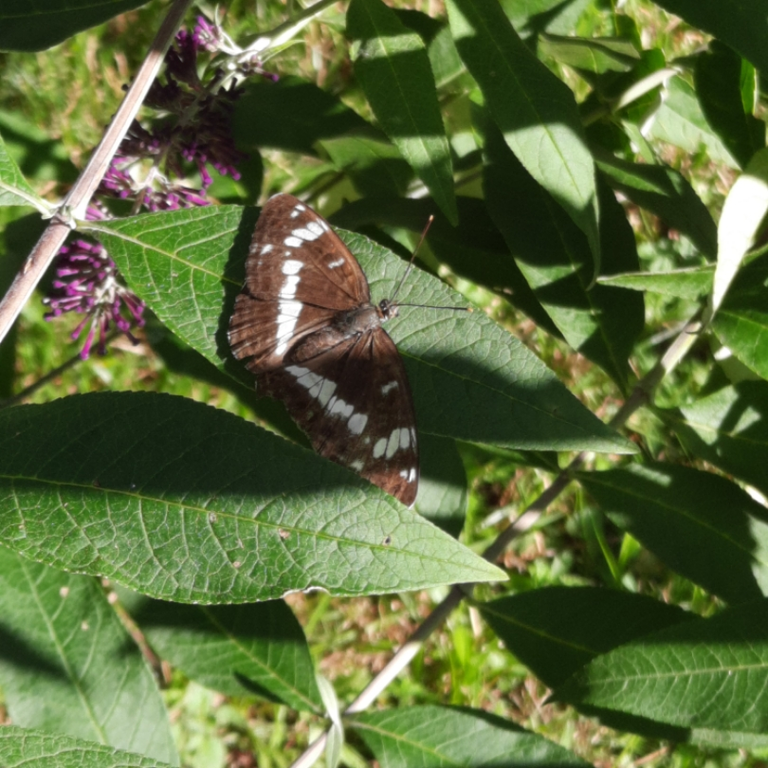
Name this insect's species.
Limenitis camilla (also Ladoga camilla)
